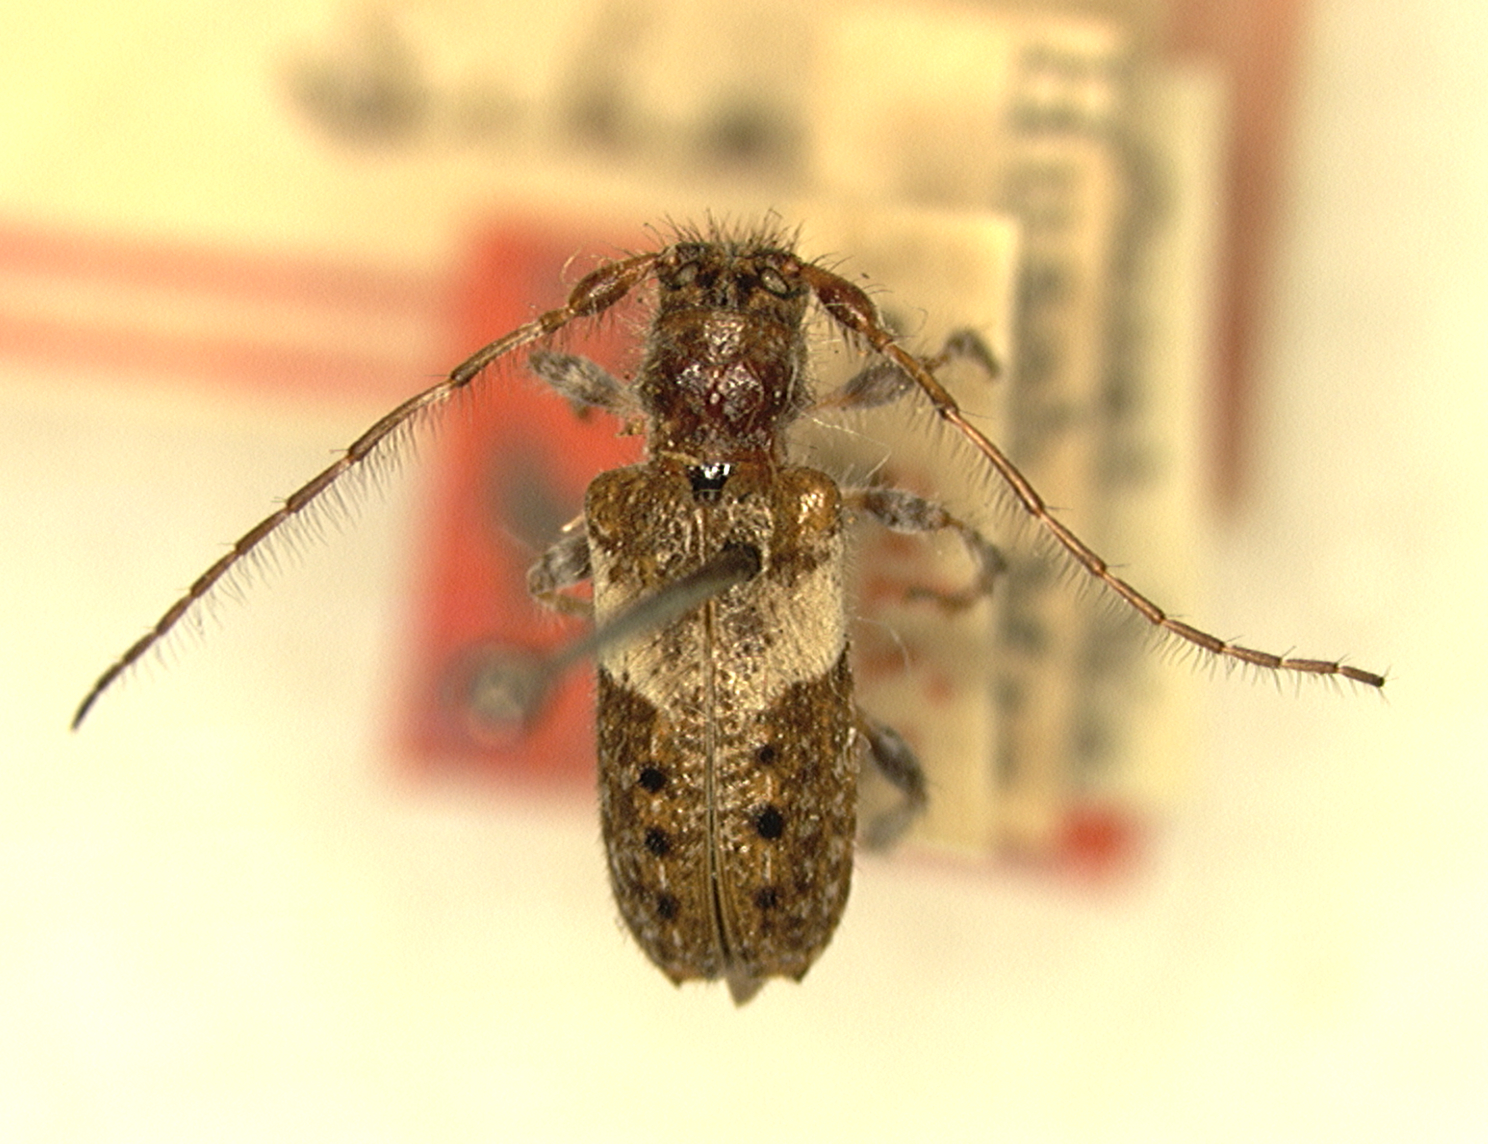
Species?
Pogonocherus arizonicus
